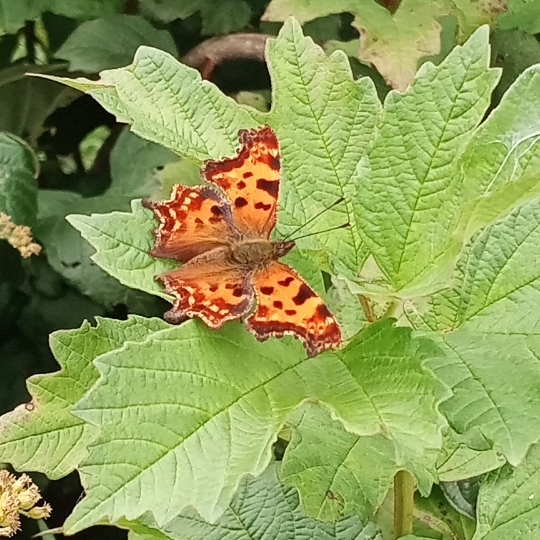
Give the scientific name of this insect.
Polygonia c-album
